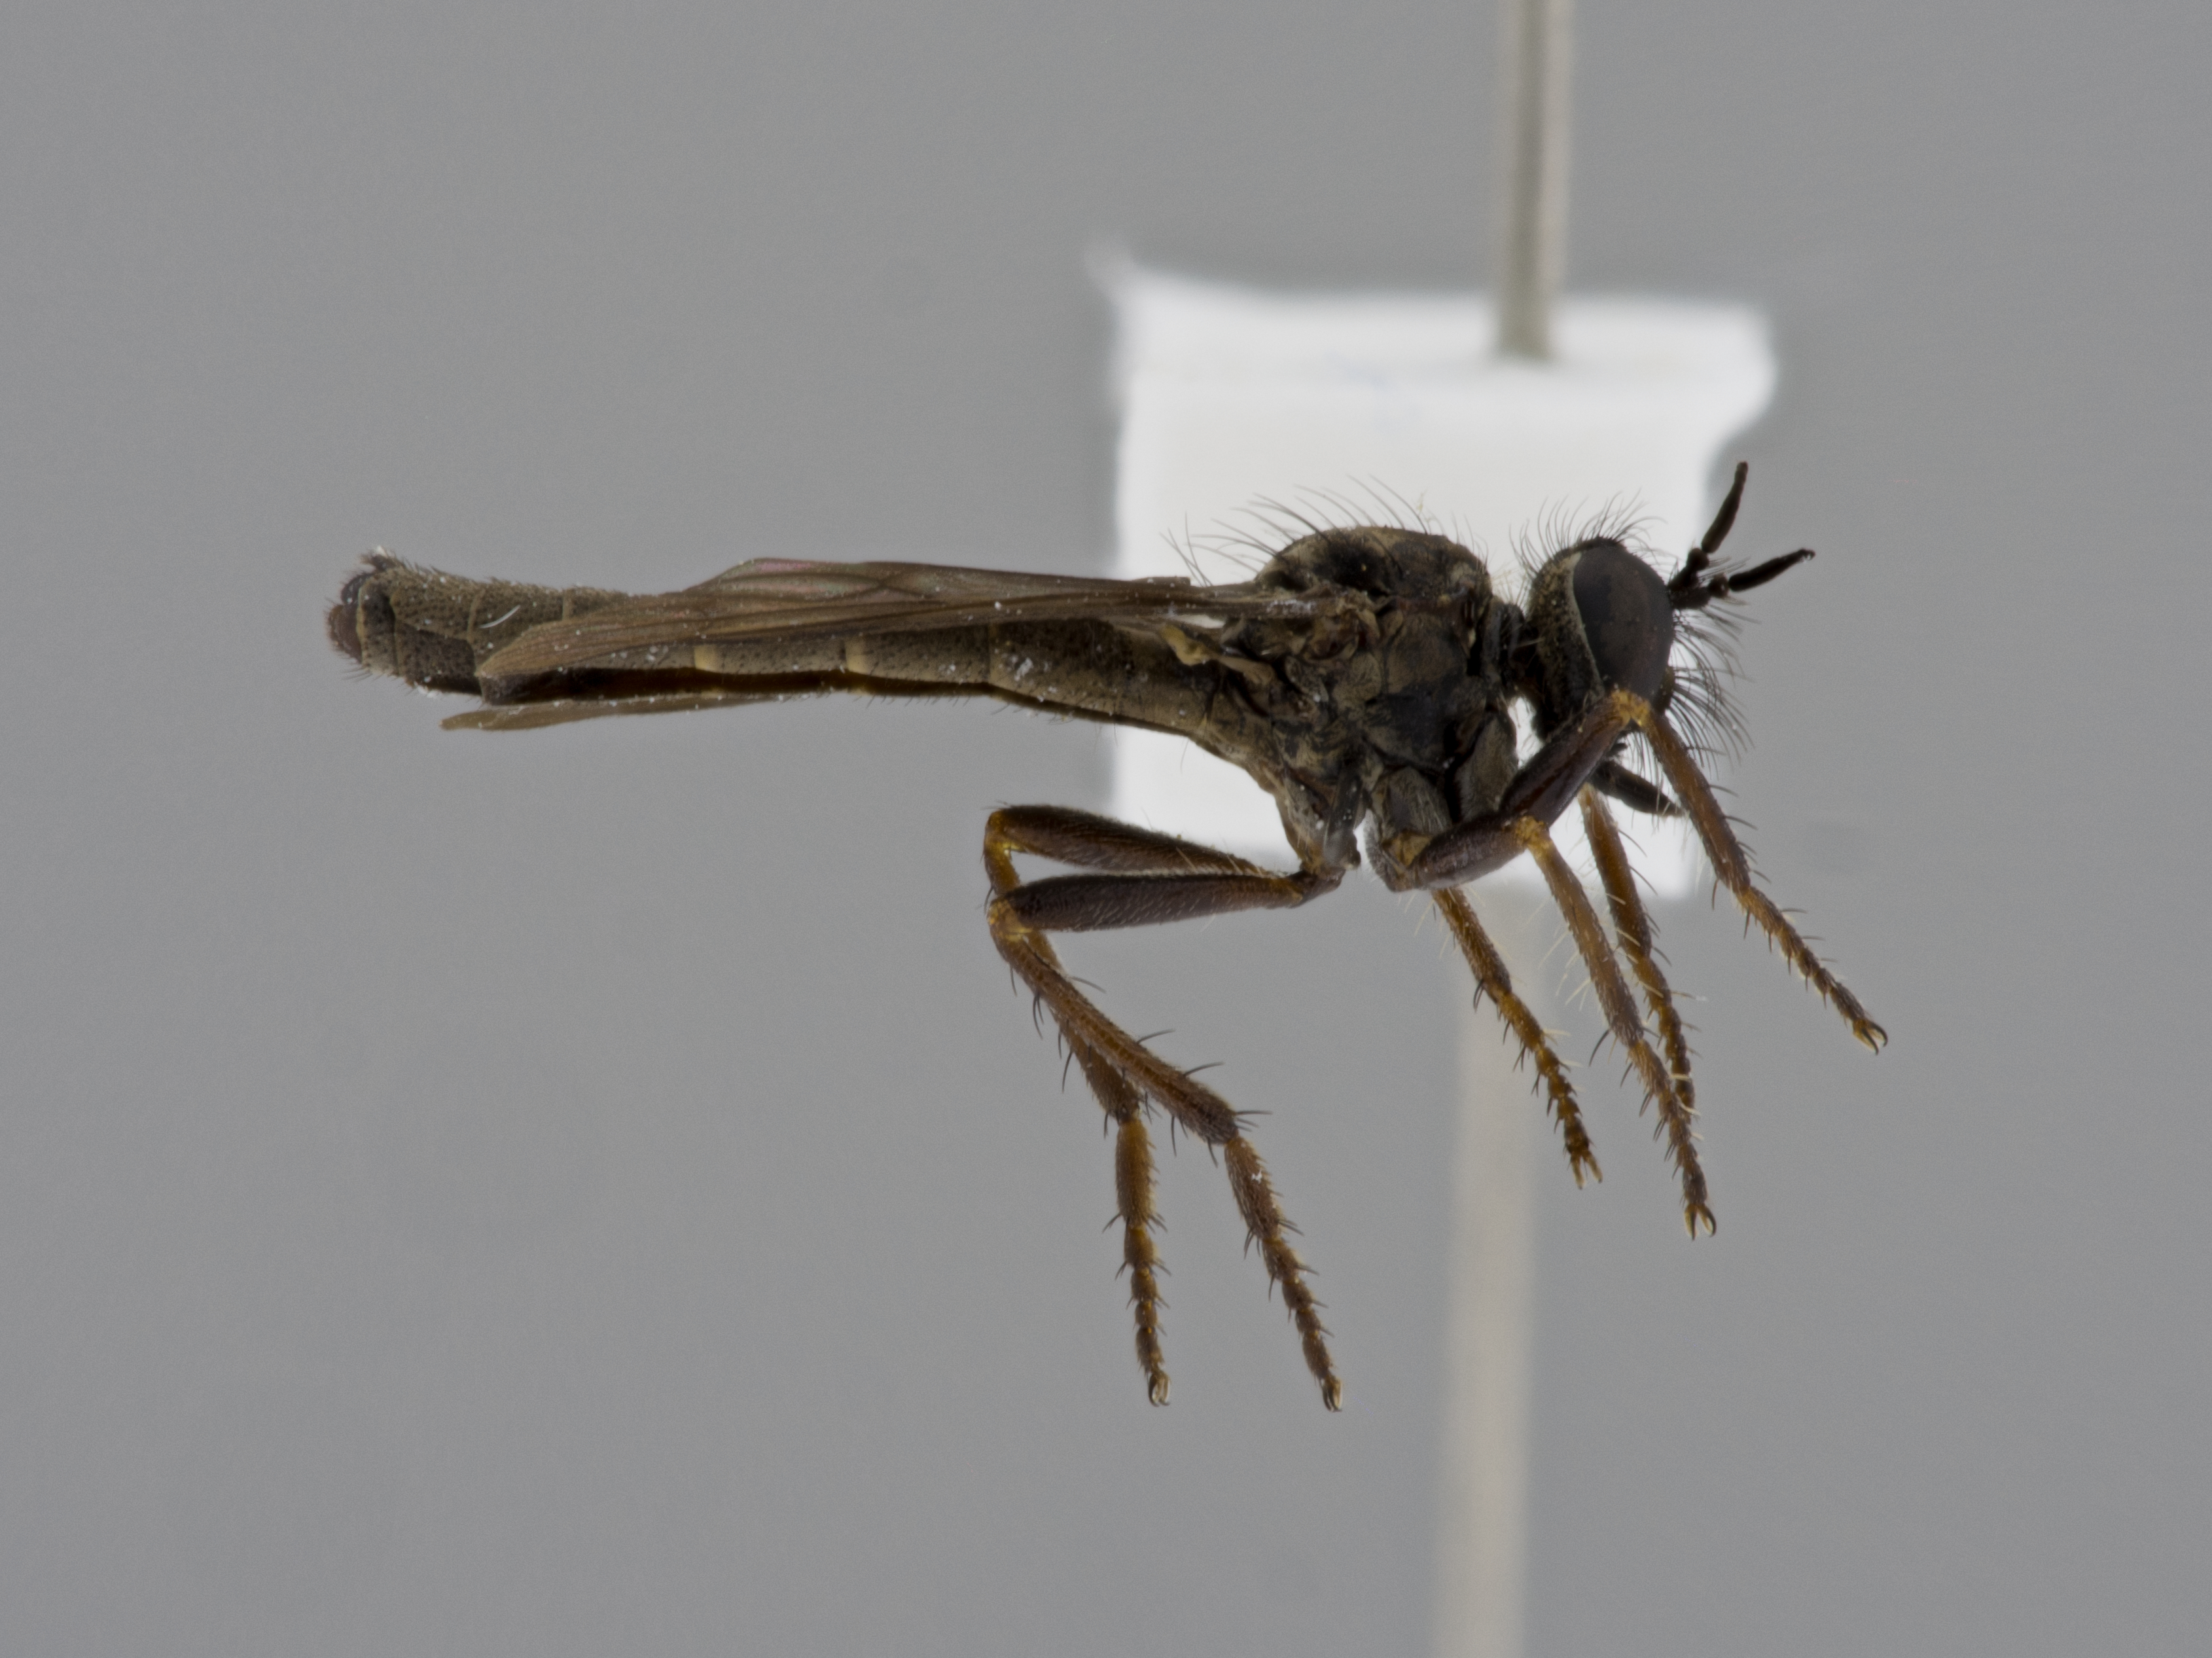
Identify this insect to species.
Haroldia trivialis
